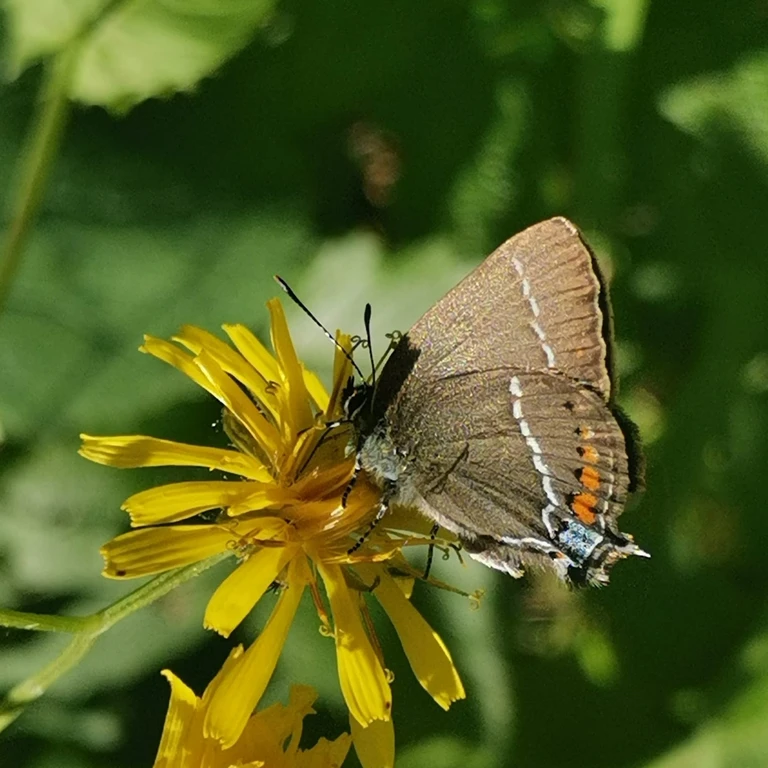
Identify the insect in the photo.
Satyrium spini (also Tuttiola spini)
